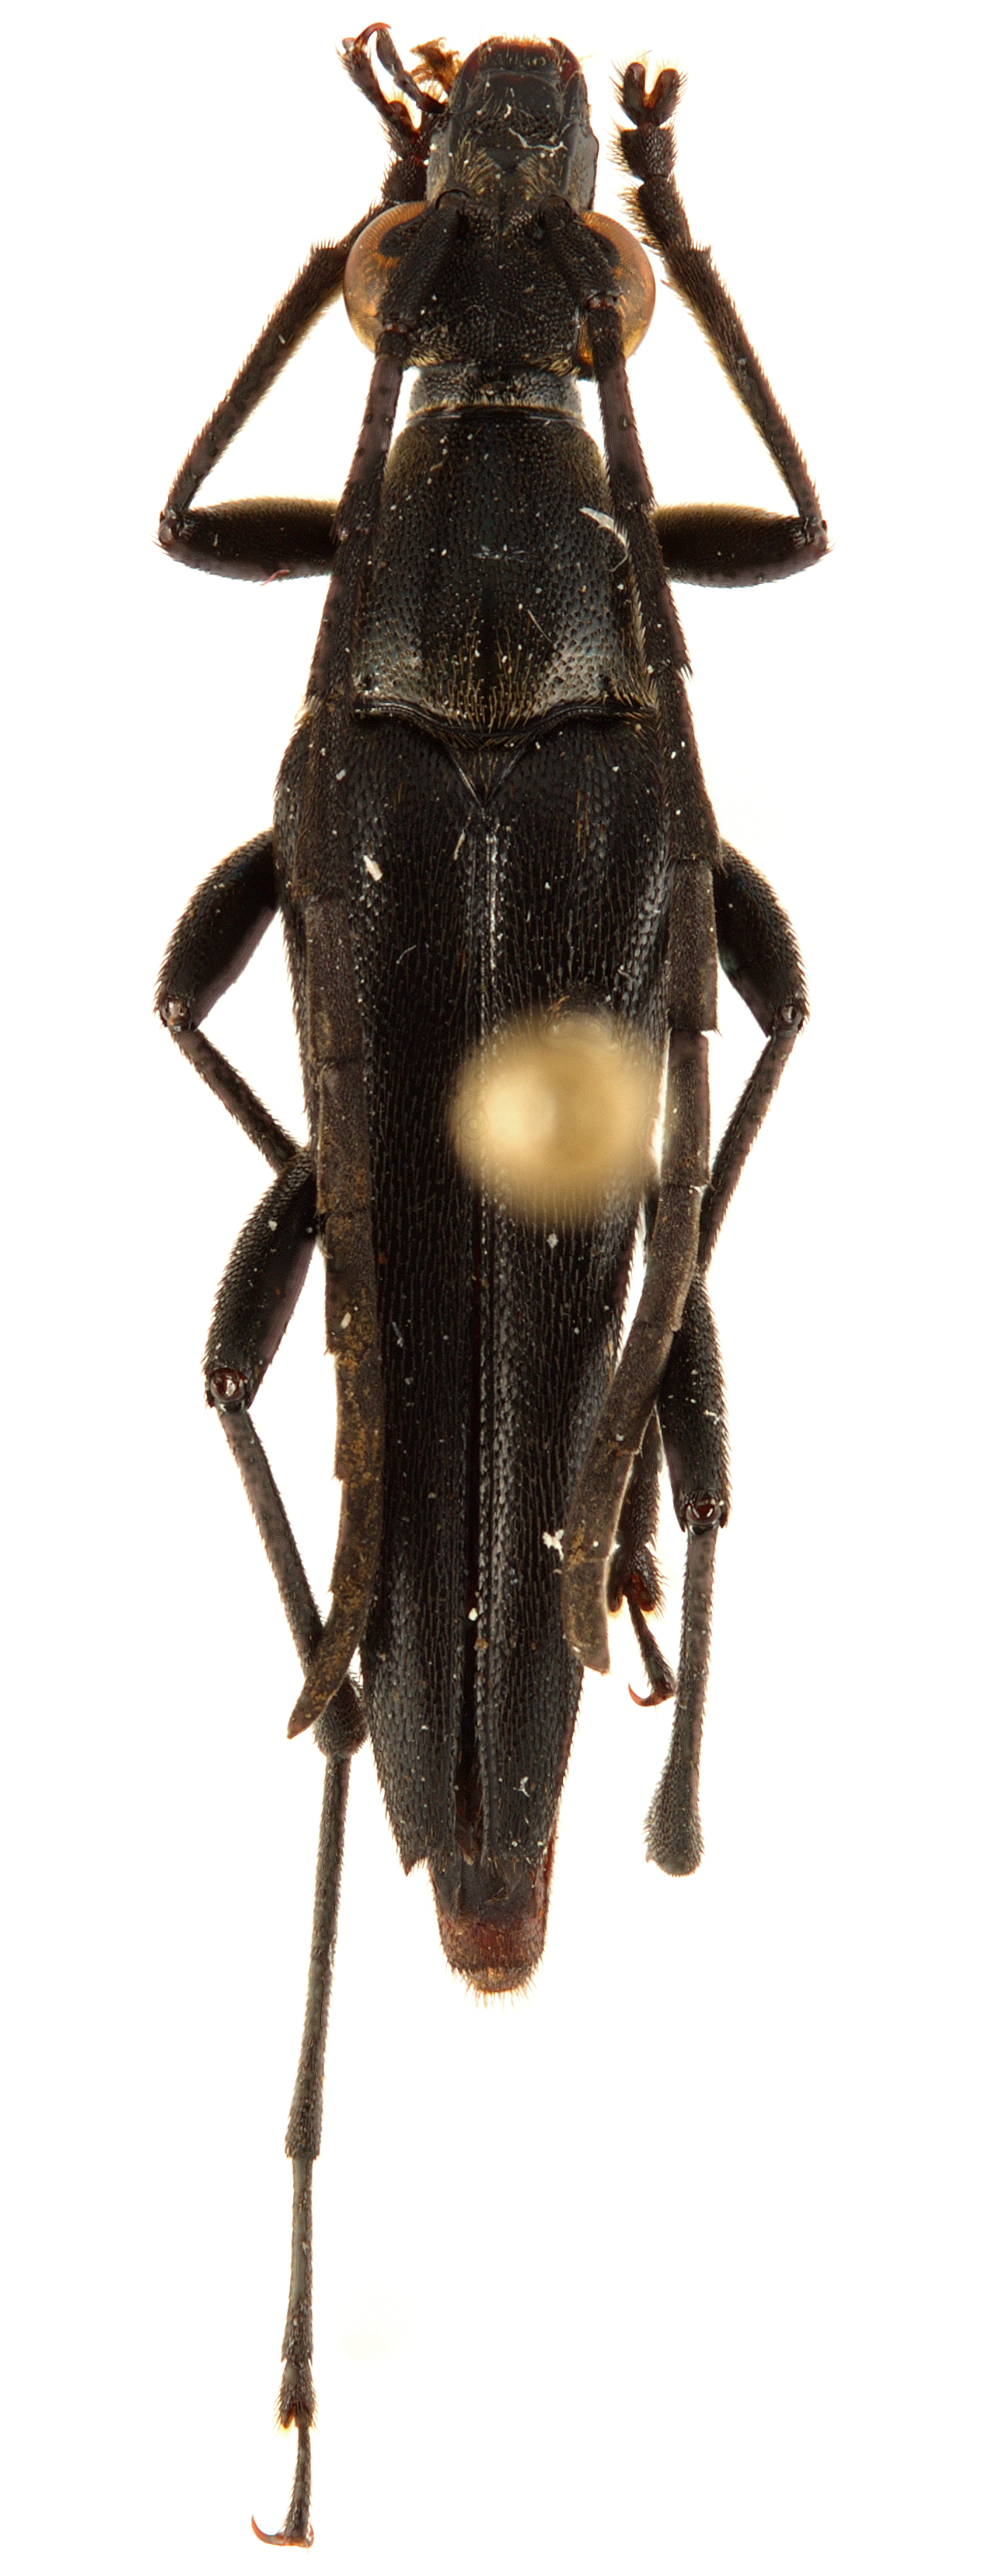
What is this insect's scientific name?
Pseudotypocerus ater
